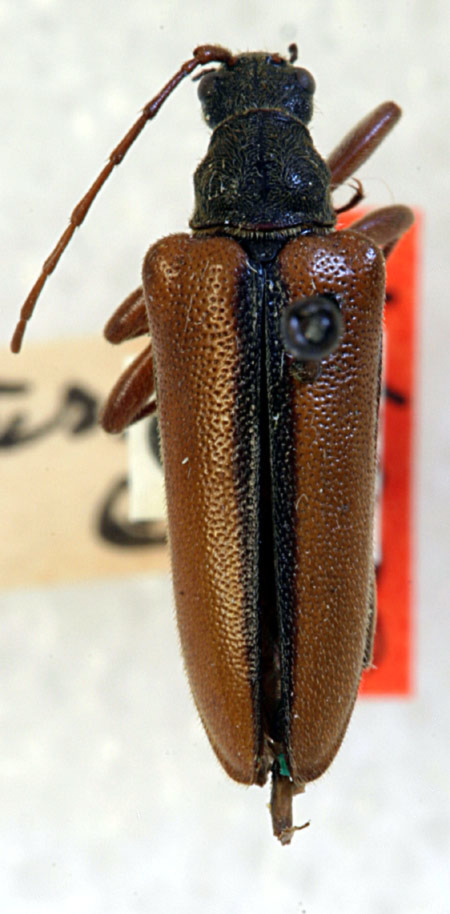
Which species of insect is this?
Leptacmaeops suturalis (also Cortodera longicornis)
